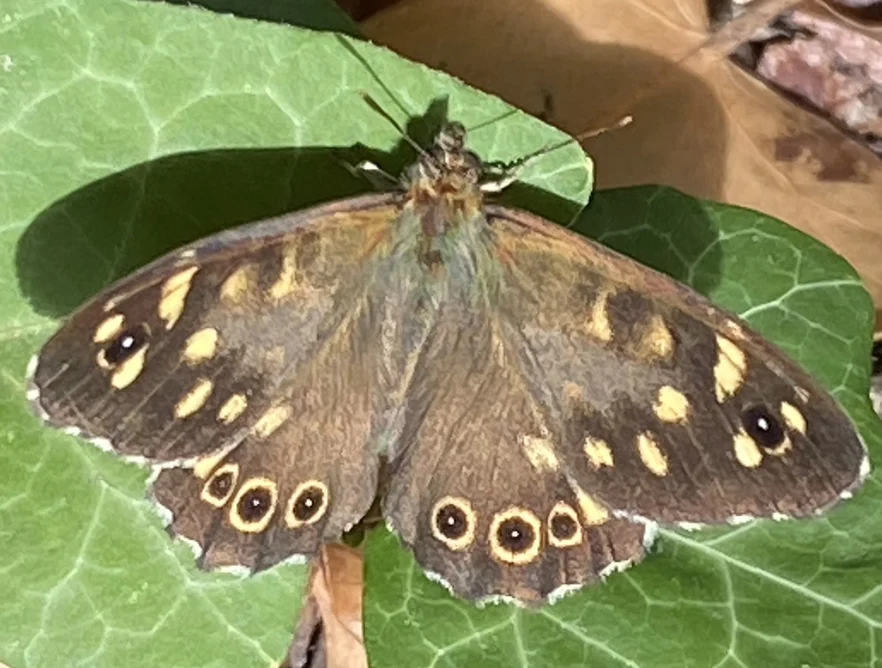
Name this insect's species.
Pararge aegeria
